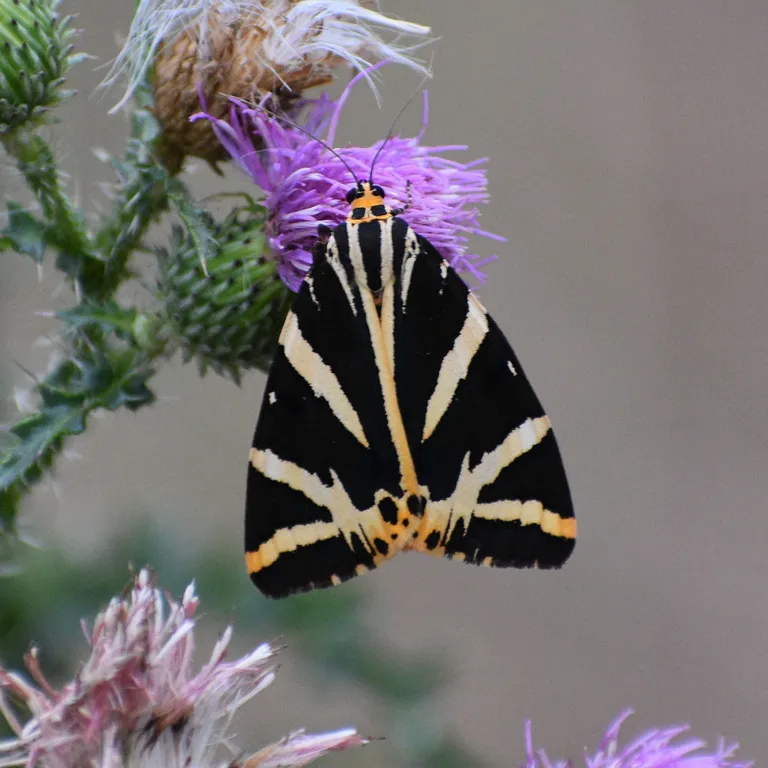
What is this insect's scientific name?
Euplagia quadripunctaria
